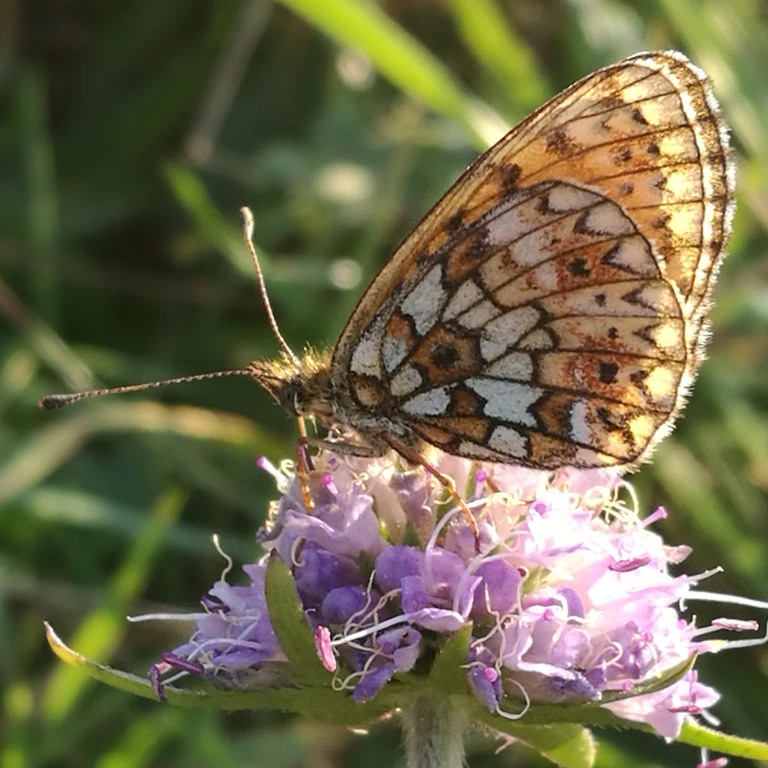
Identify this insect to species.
Boloria selene
